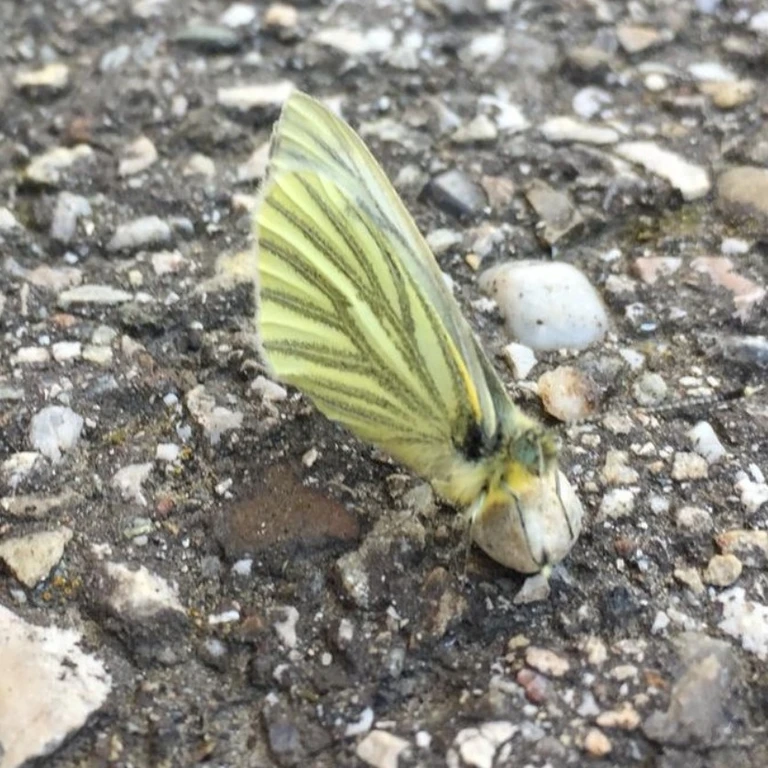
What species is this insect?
Pieris napi
